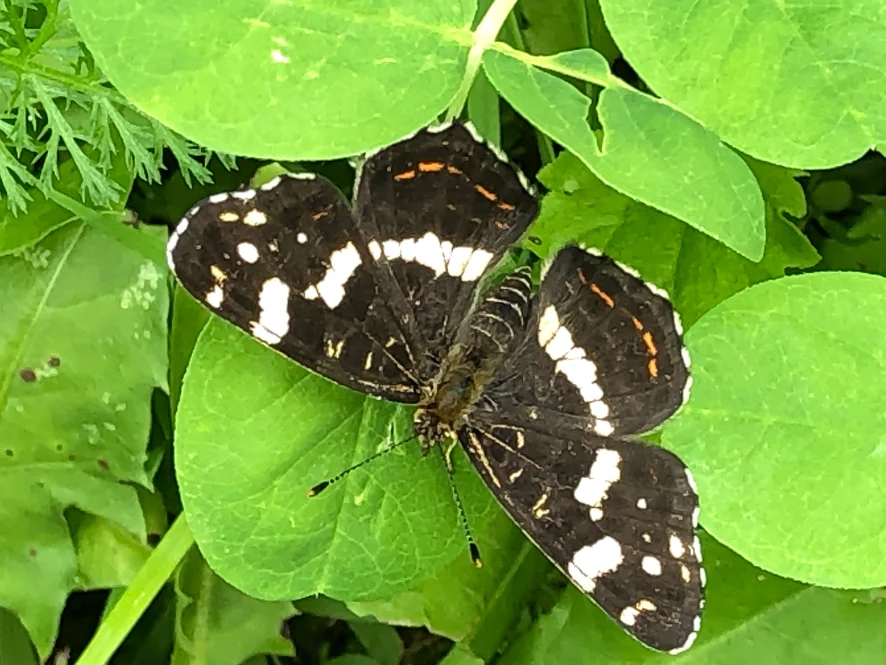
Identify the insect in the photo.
Araschnia levana
